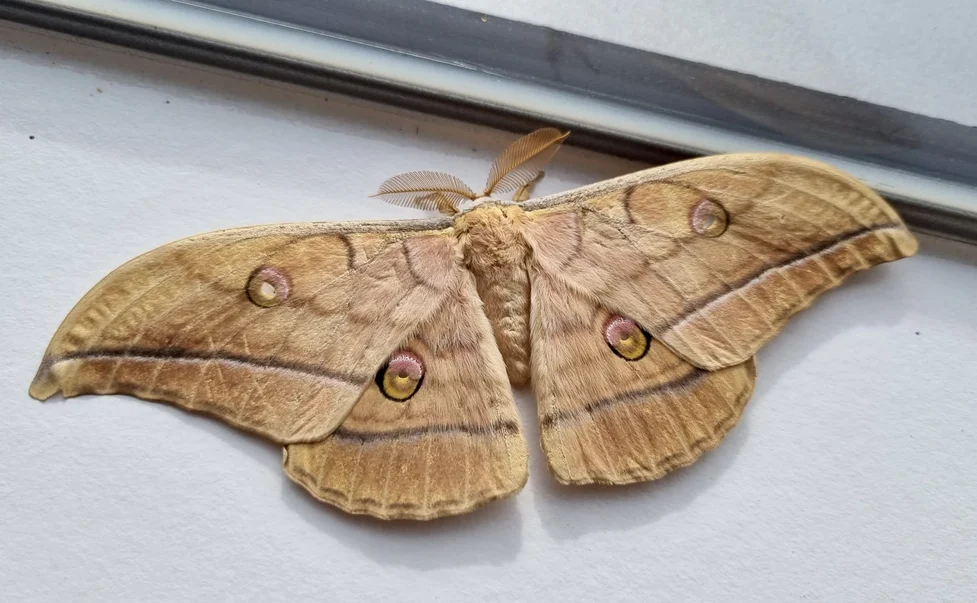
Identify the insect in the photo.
Antheraea yamamai
